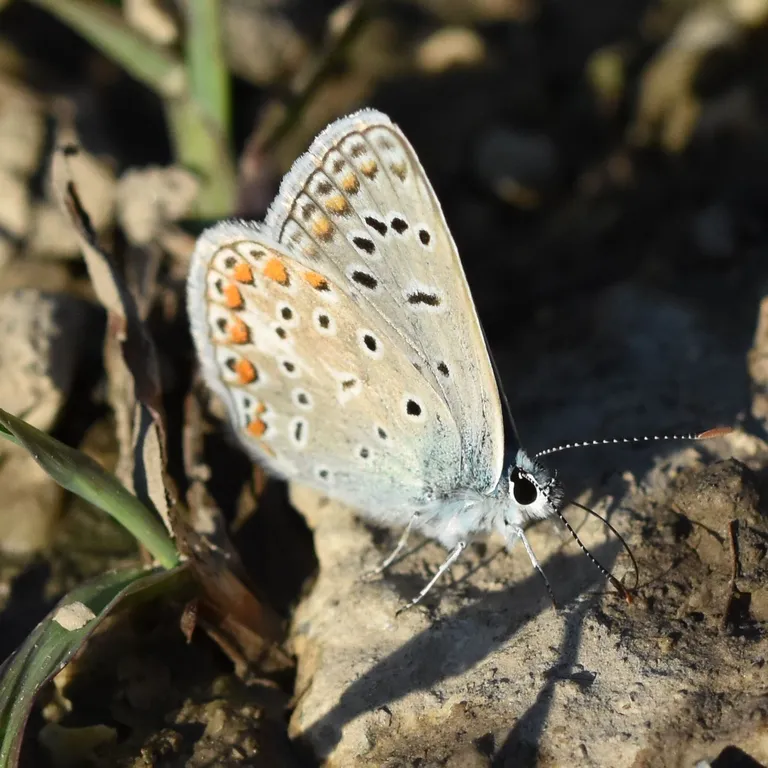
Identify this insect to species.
Polyommatus icarus
